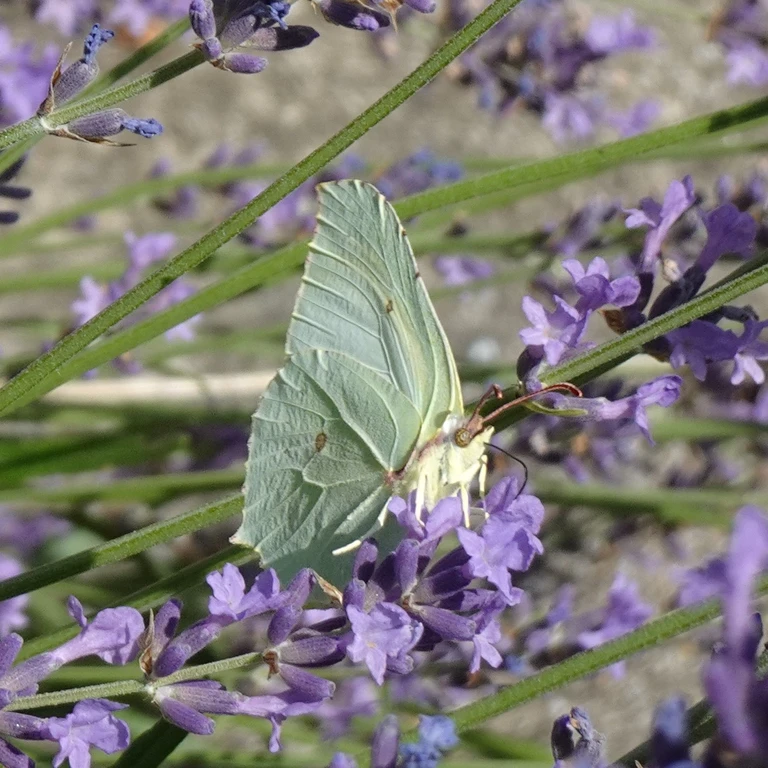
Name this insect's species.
Gonepteryx rhamni
